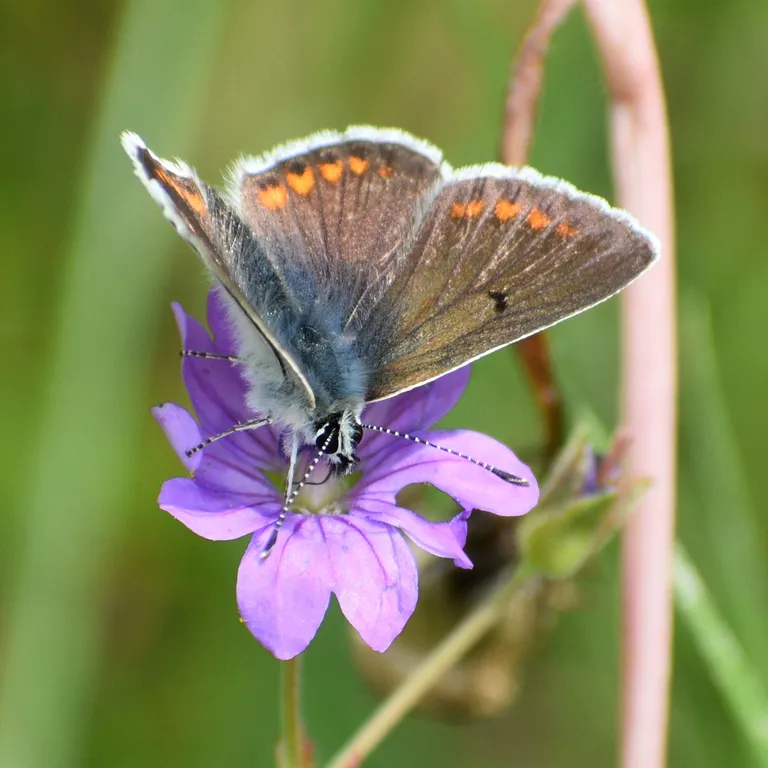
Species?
Aricia agestis/artaxerxes
